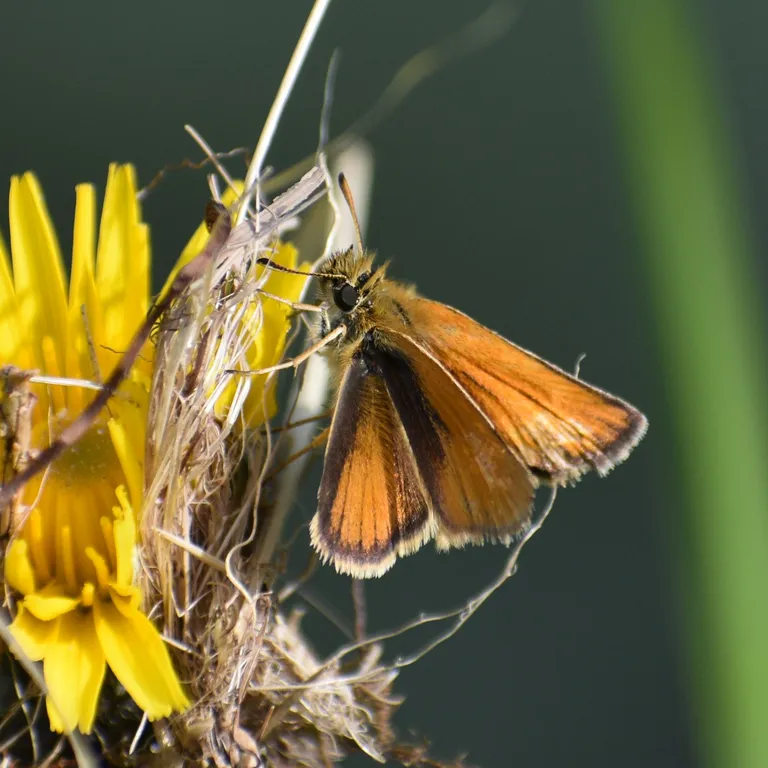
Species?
Thymelicus lineola
